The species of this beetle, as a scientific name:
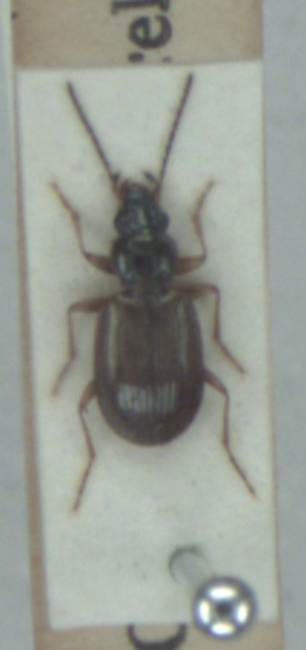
Bembidion deletum
